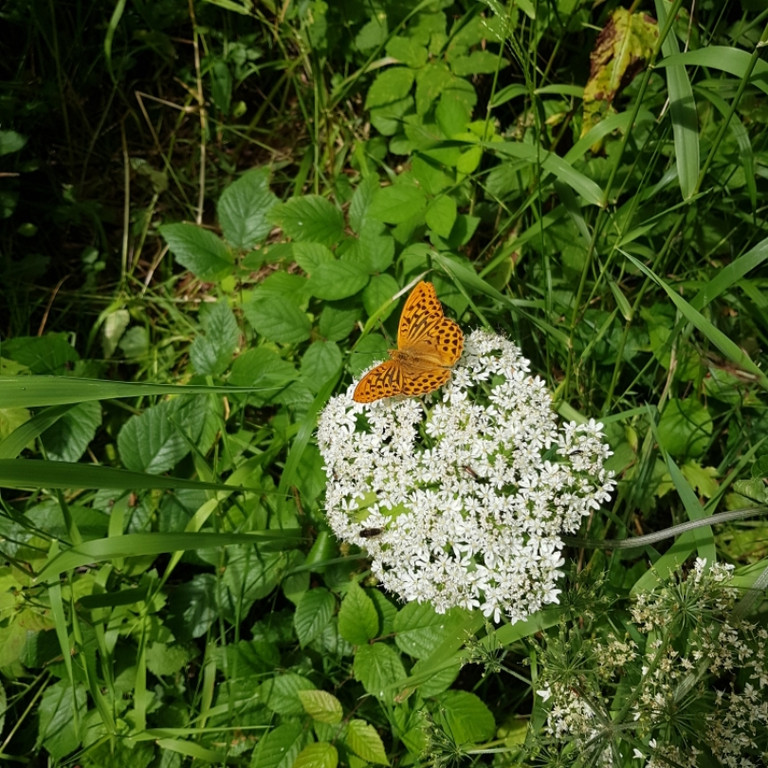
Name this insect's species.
Argynnis paphia
